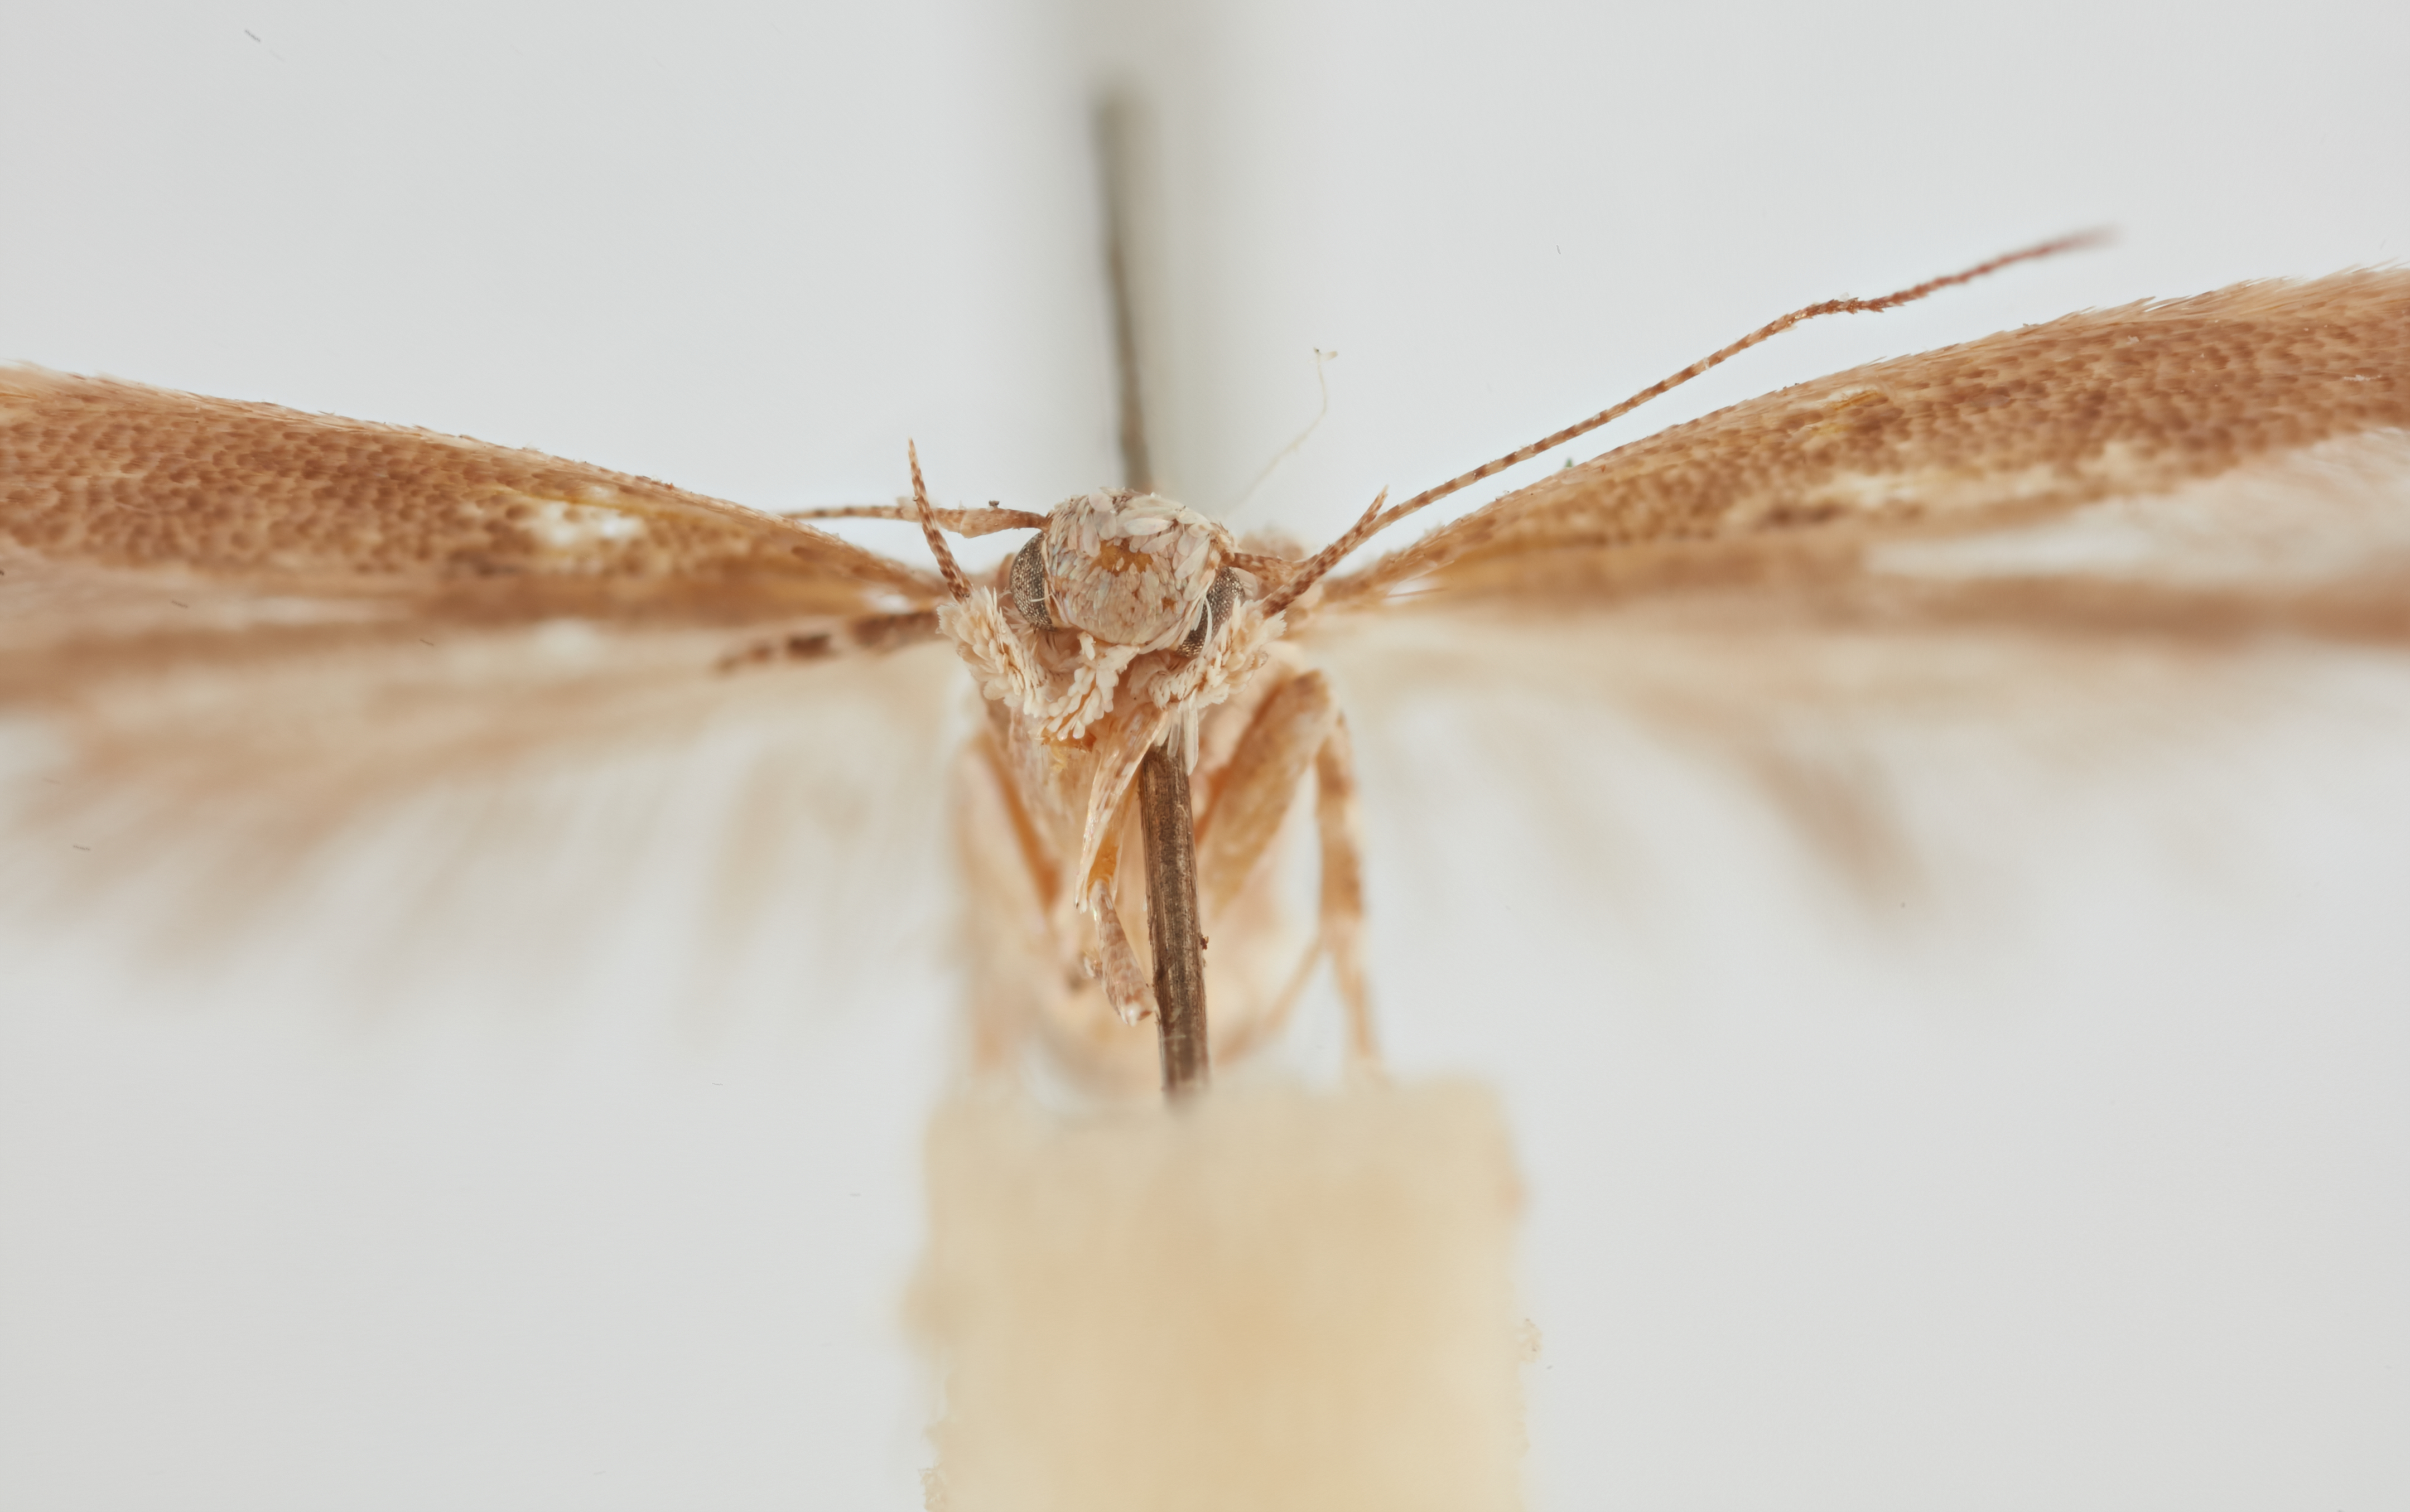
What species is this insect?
Ephysteris inustella
